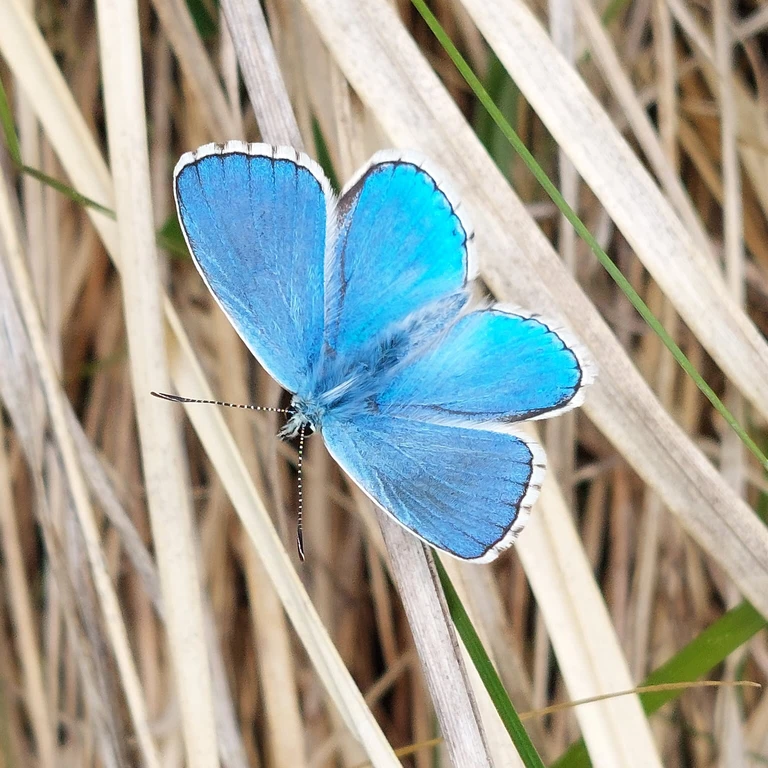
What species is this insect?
Lysandra bellargus
